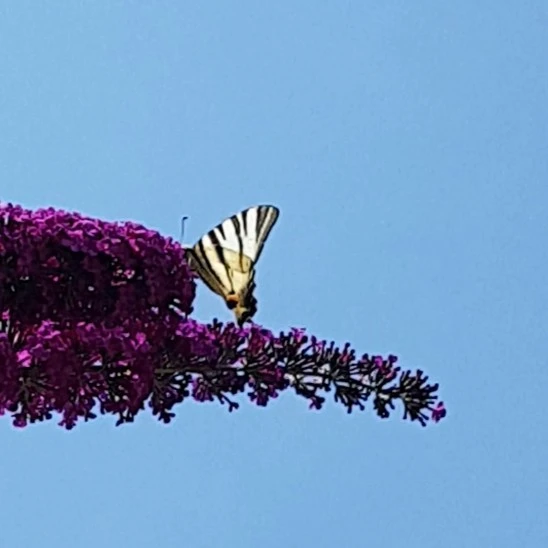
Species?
Iphiclides podalirius
